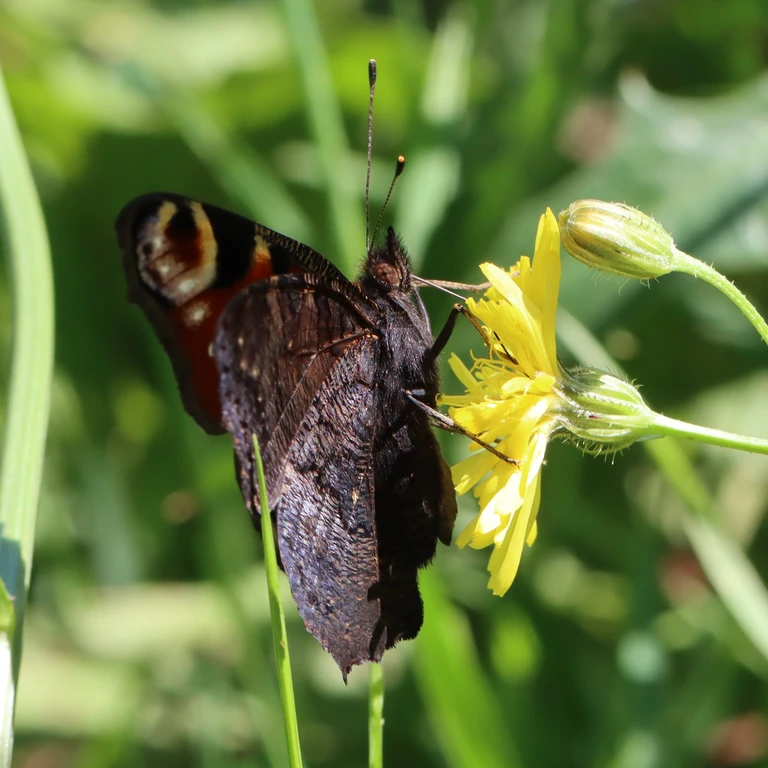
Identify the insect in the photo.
Aglais io
